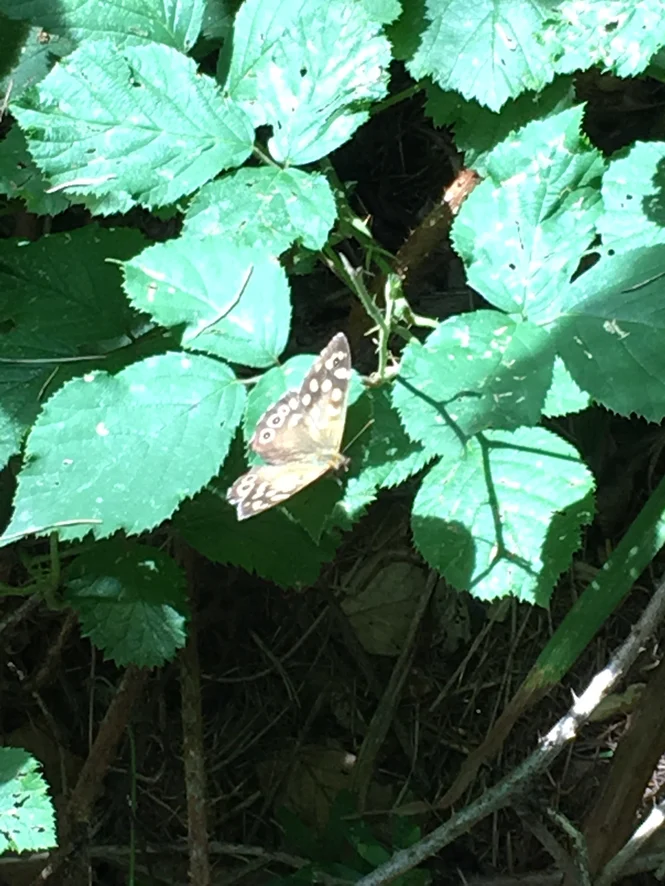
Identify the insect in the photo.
Pararge aegeria
